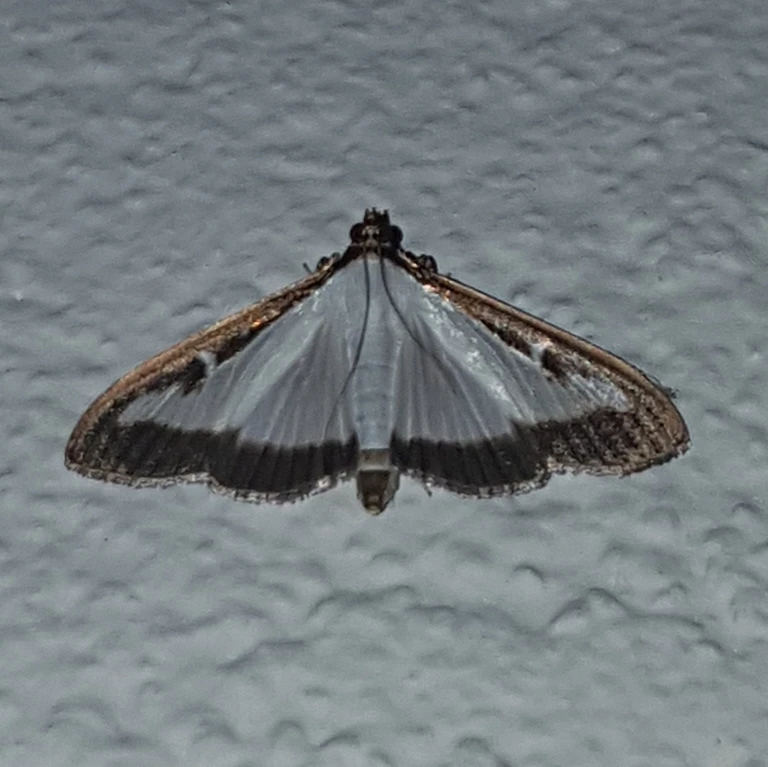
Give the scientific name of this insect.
Cydalima perspectalis
